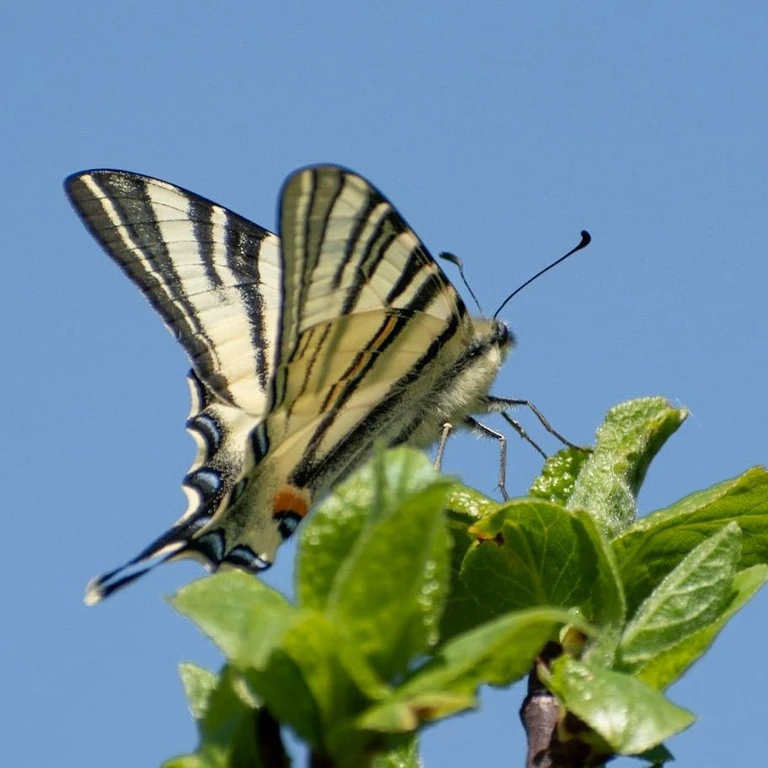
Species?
Iphiclides podalirius
